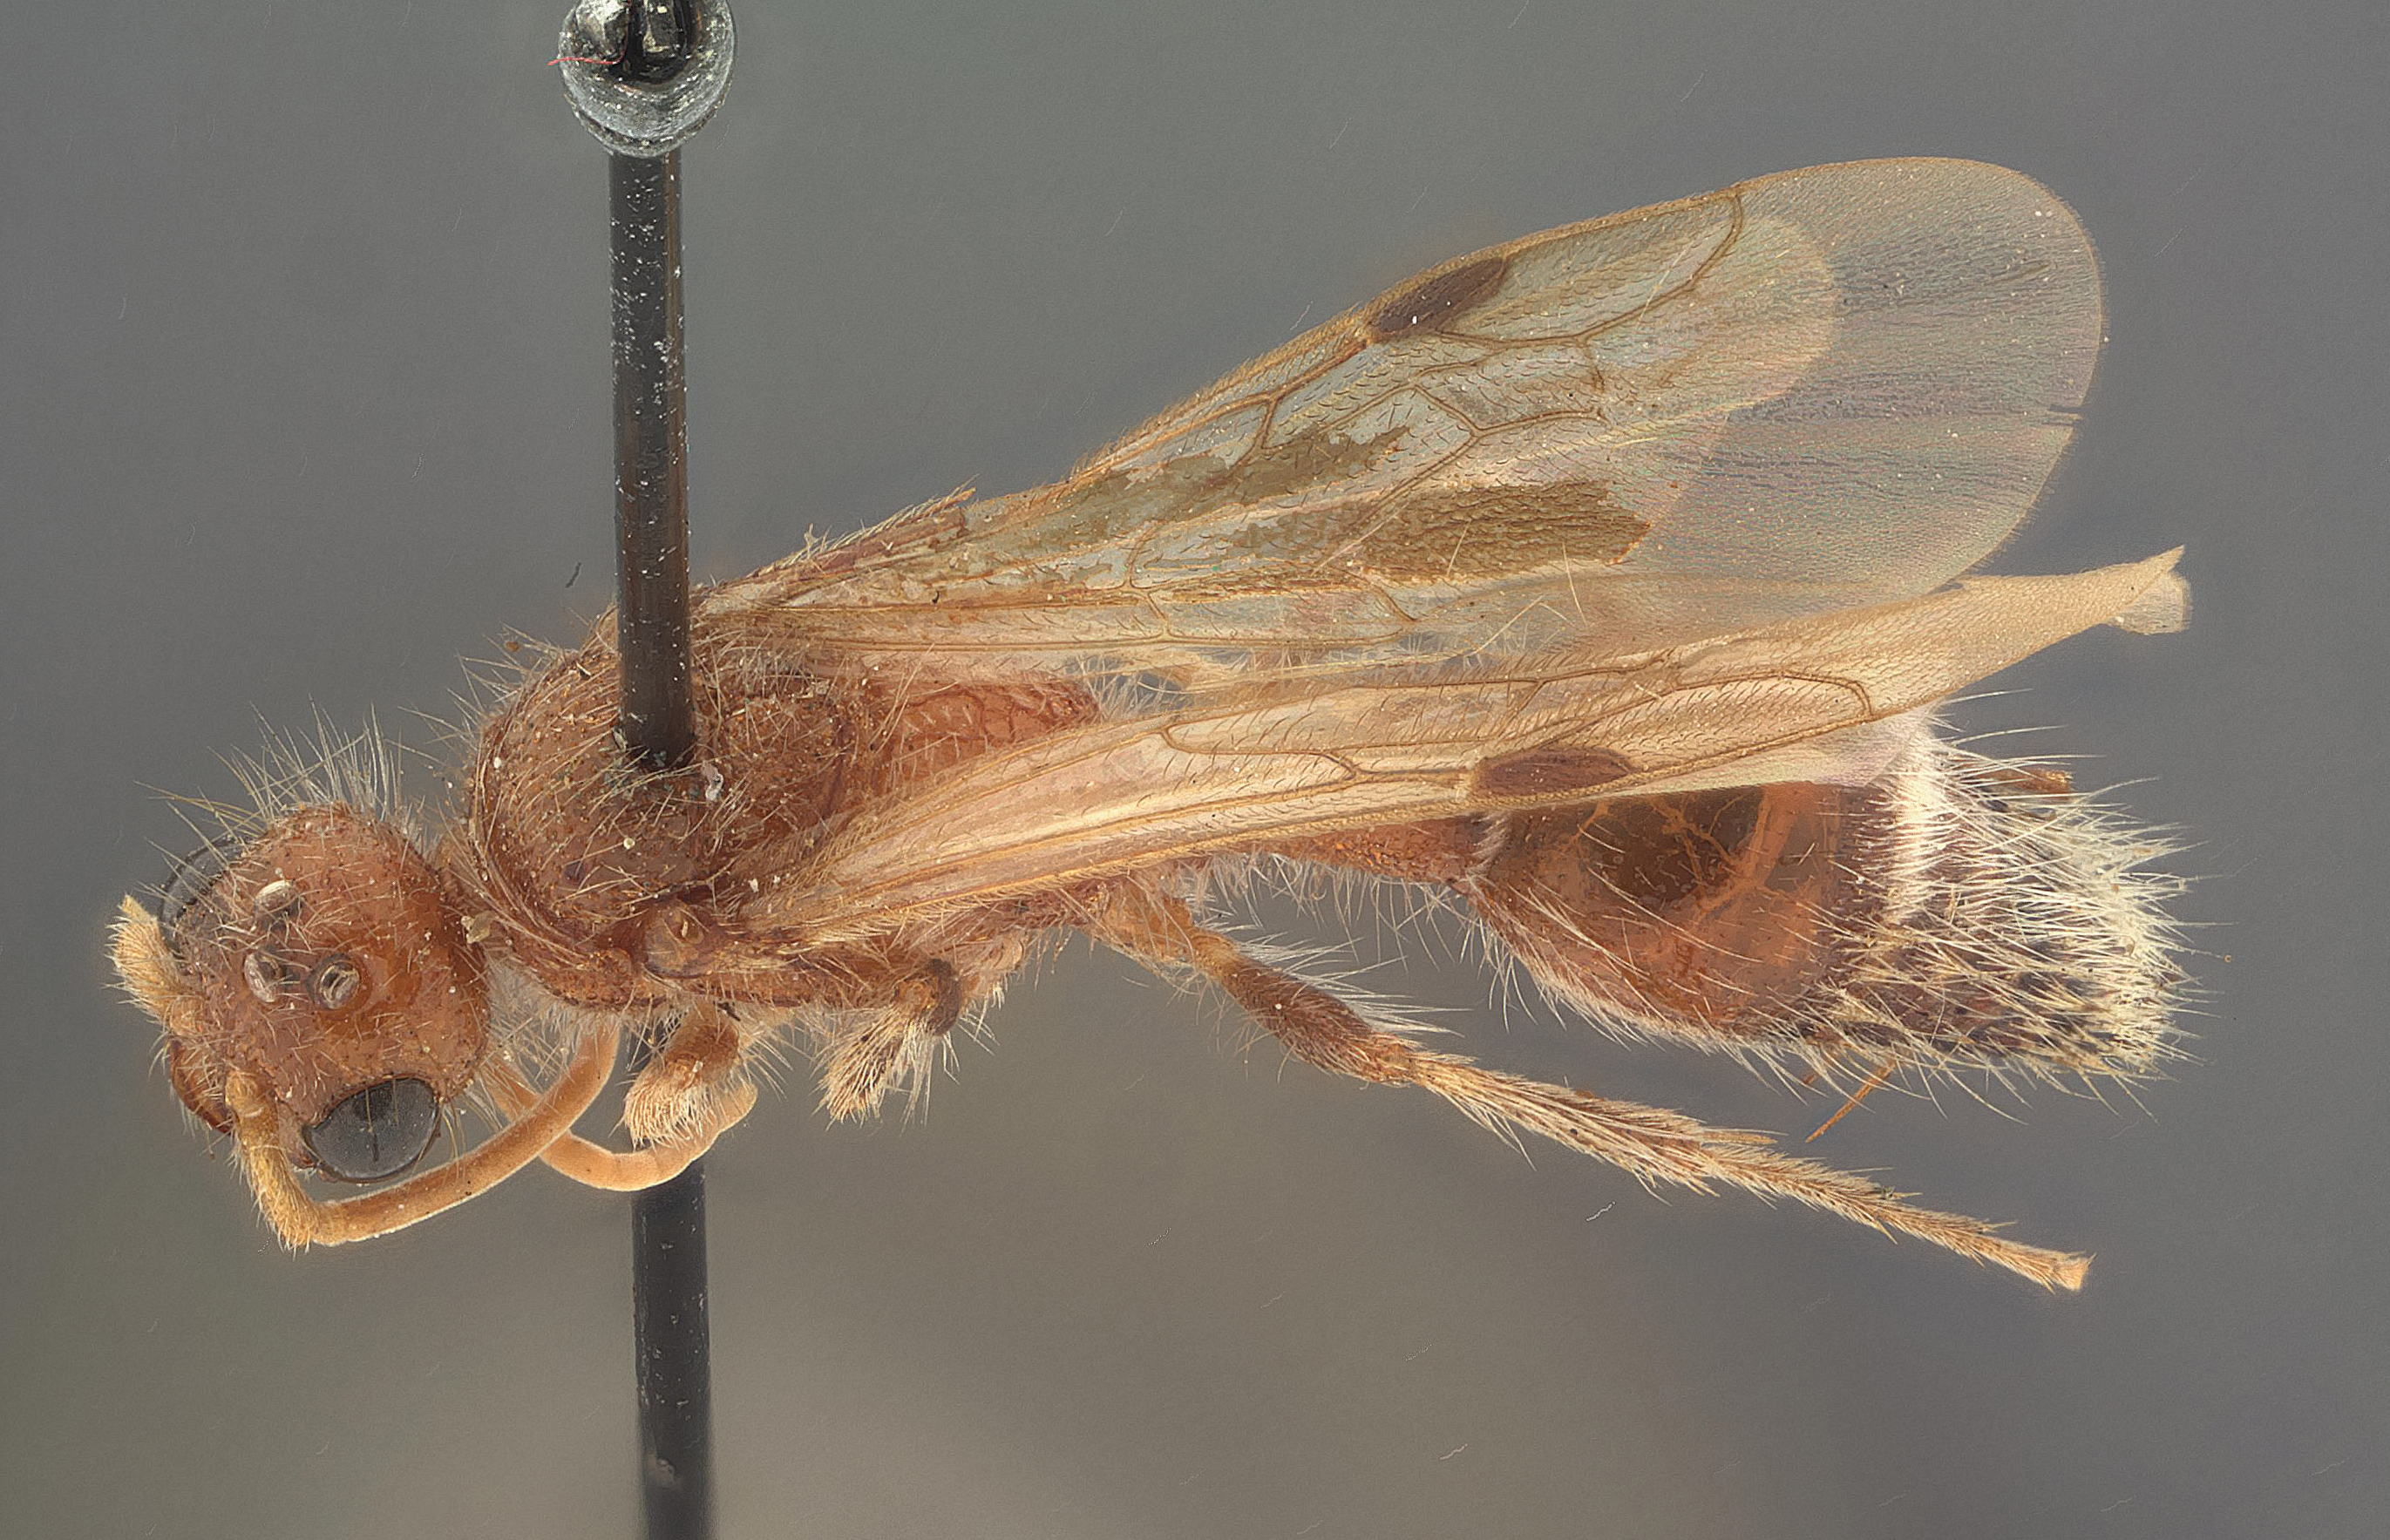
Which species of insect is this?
Odontophotopsis mellicausa
